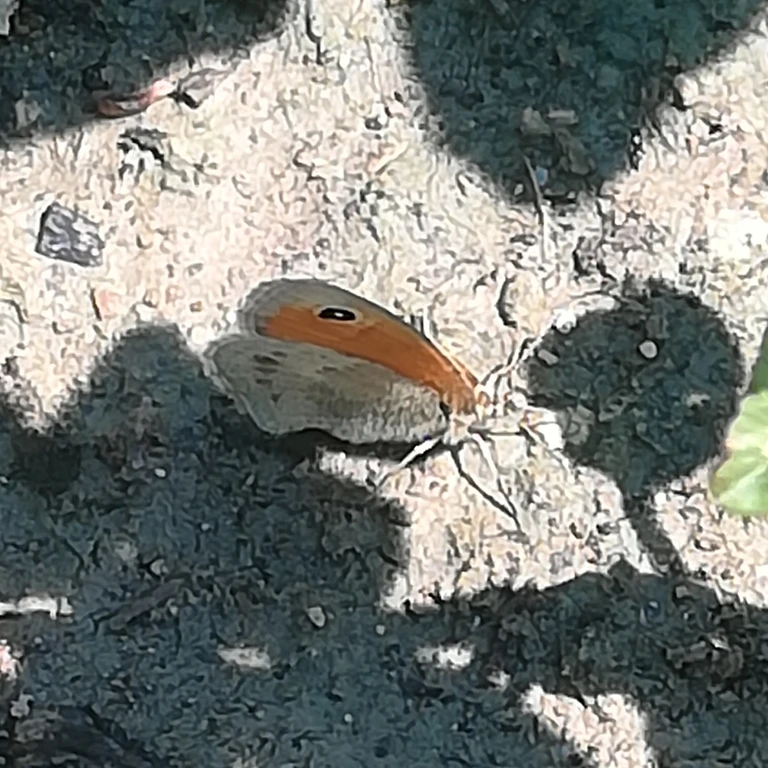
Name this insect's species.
Coenonympha pamphilus
